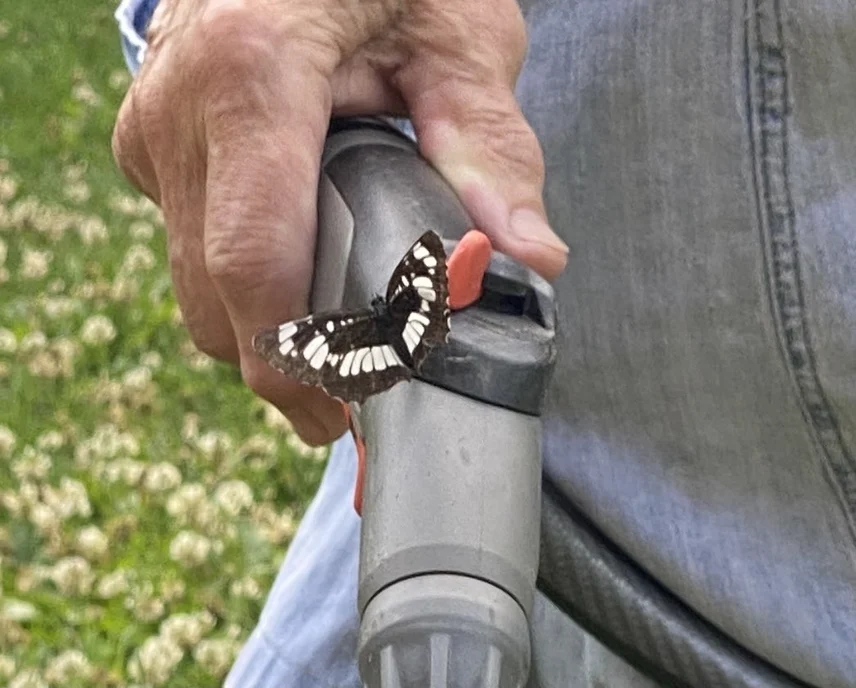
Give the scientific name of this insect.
Neptis rivularis
